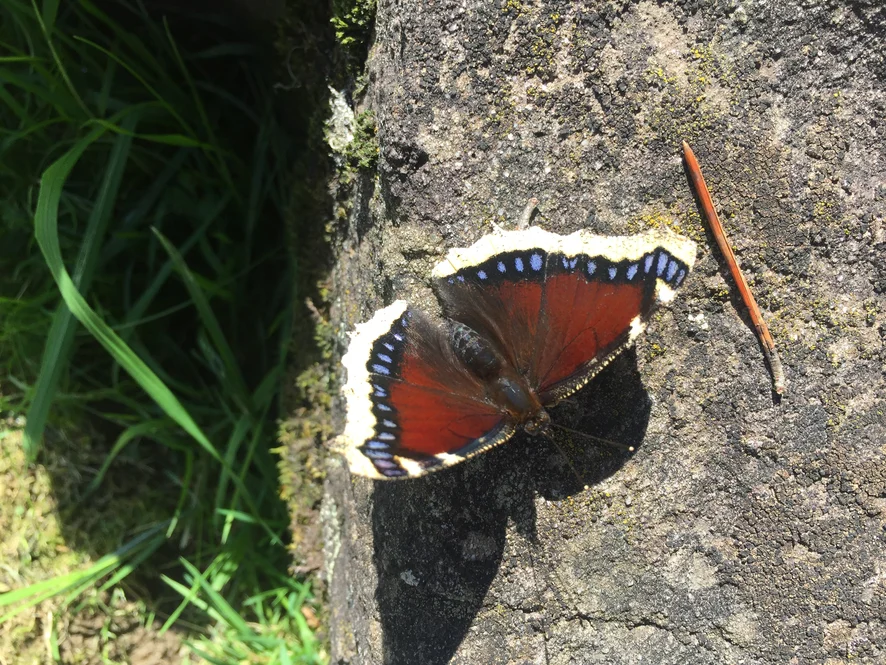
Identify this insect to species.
Nymphalis antiopa
